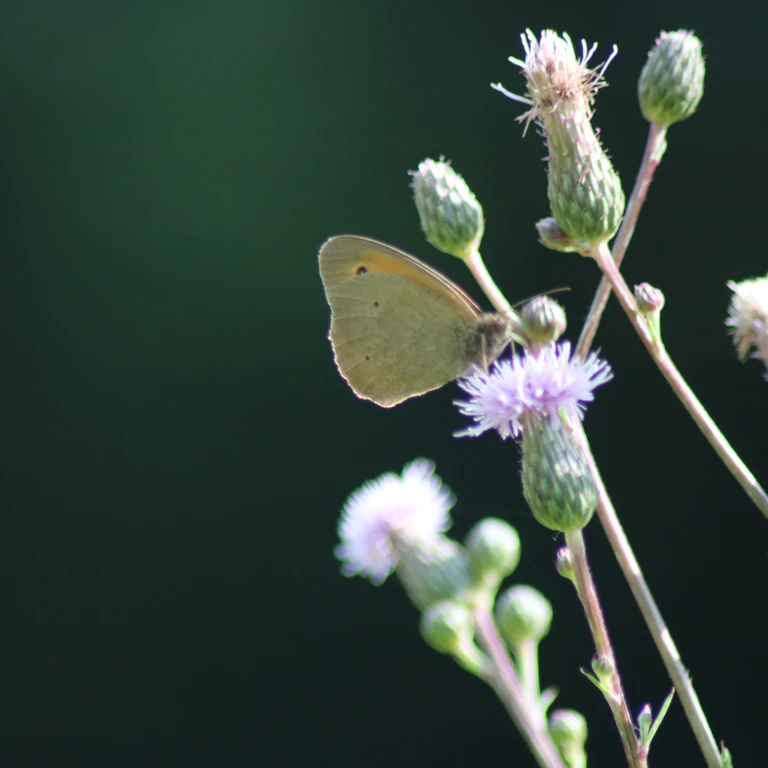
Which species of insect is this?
Maniola jurtina
